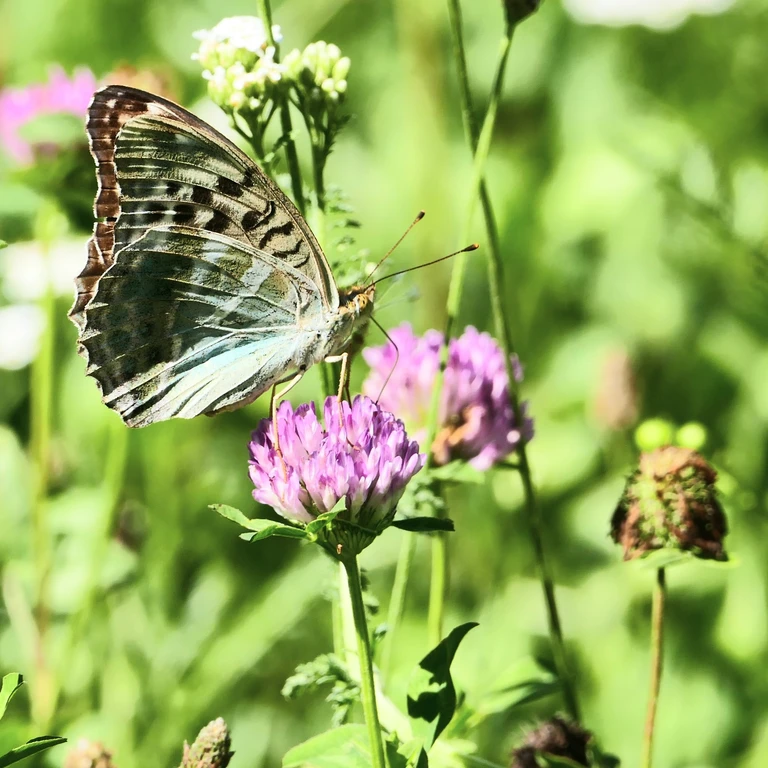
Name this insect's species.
Argynnis paphia
